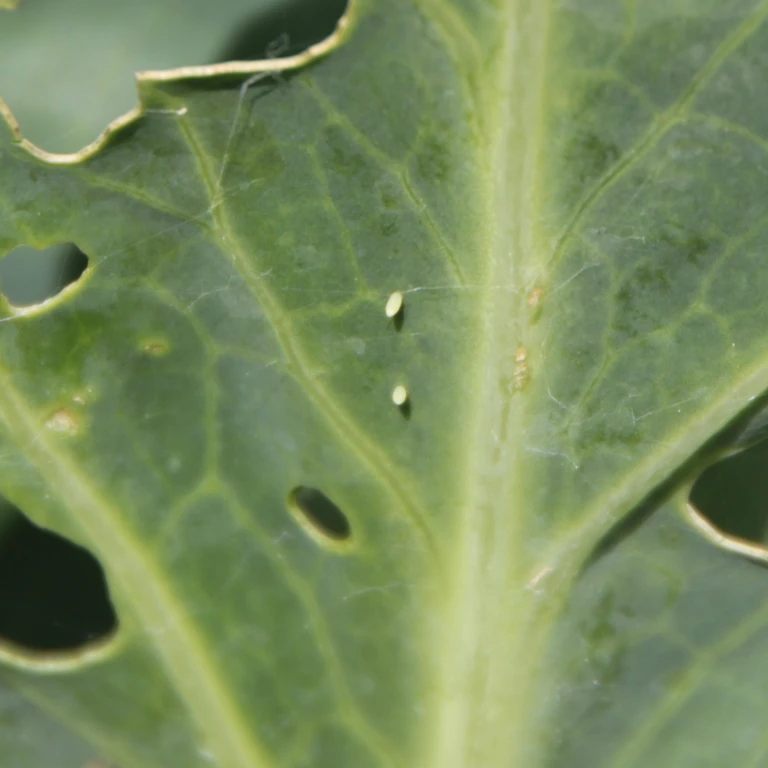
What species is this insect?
Pieris rapae
